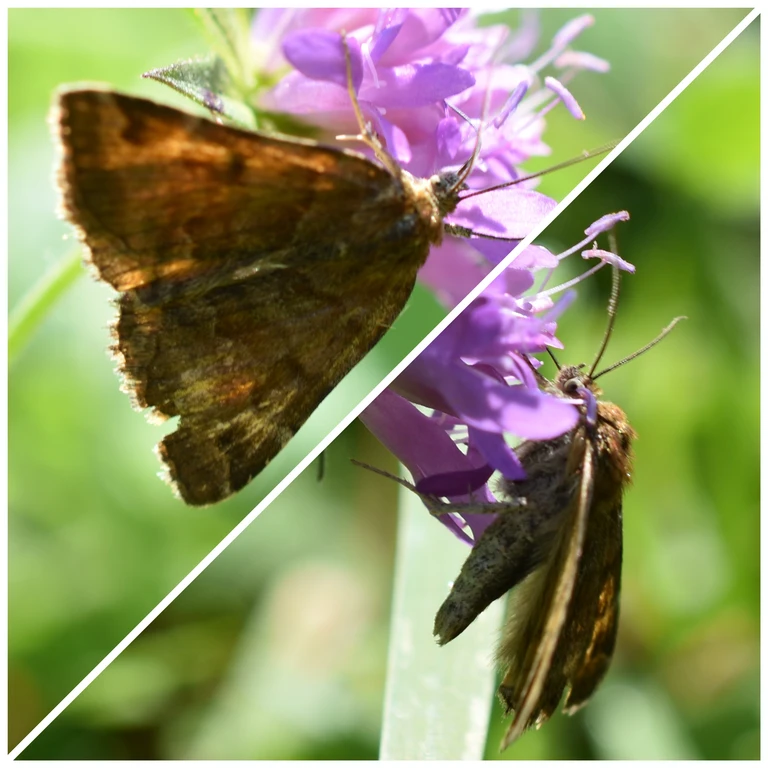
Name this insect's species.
Euclidia glyphica
